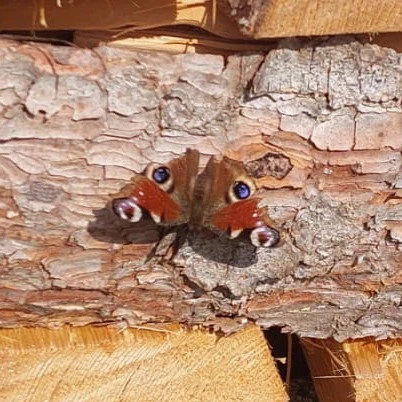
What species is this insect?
Aglais io
